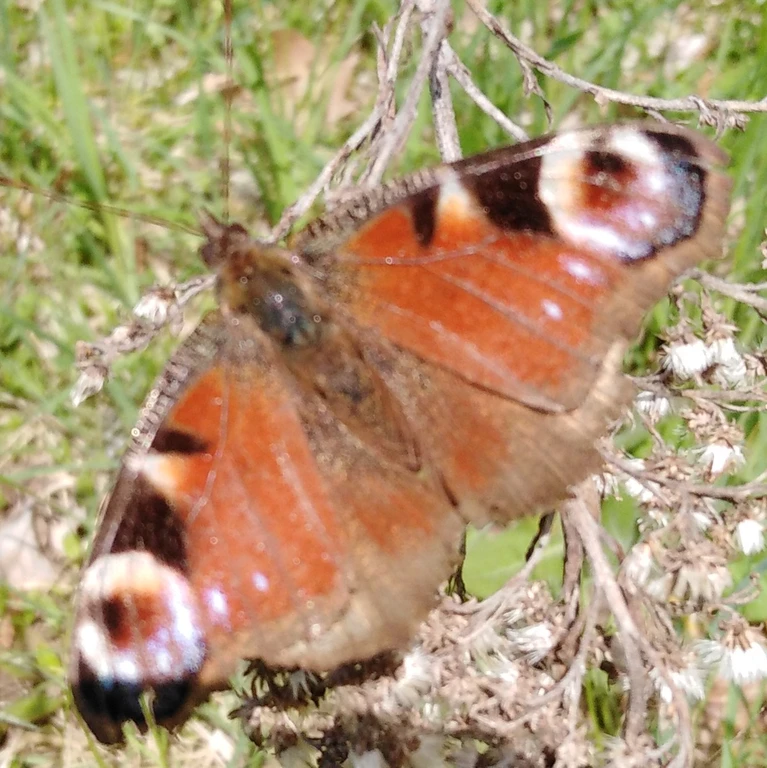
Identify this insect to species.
Aglais io
